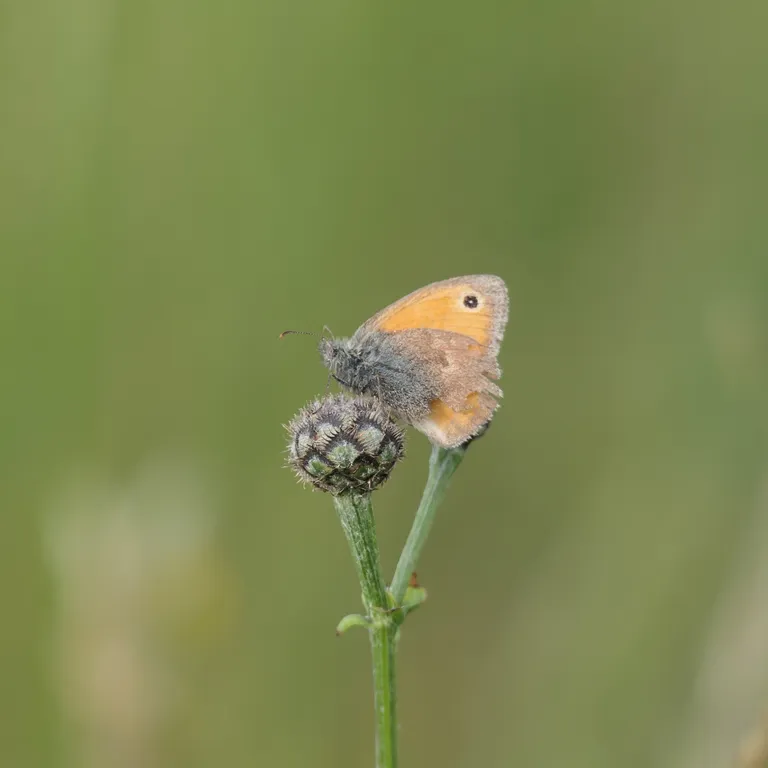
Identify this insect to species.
Coenonympha pamphilus
